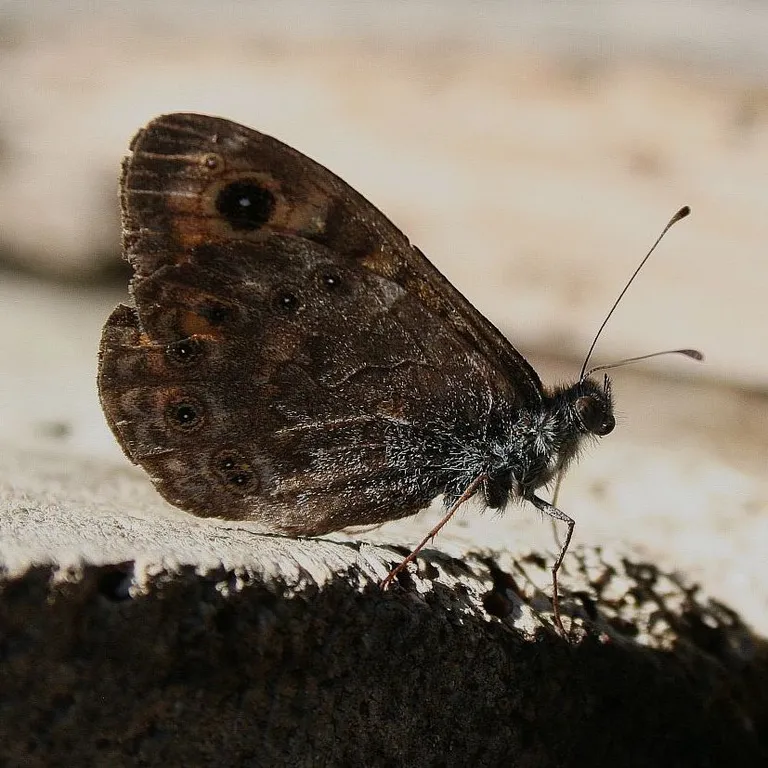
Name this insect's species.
Lasiommata megera (also Pararge megera)
